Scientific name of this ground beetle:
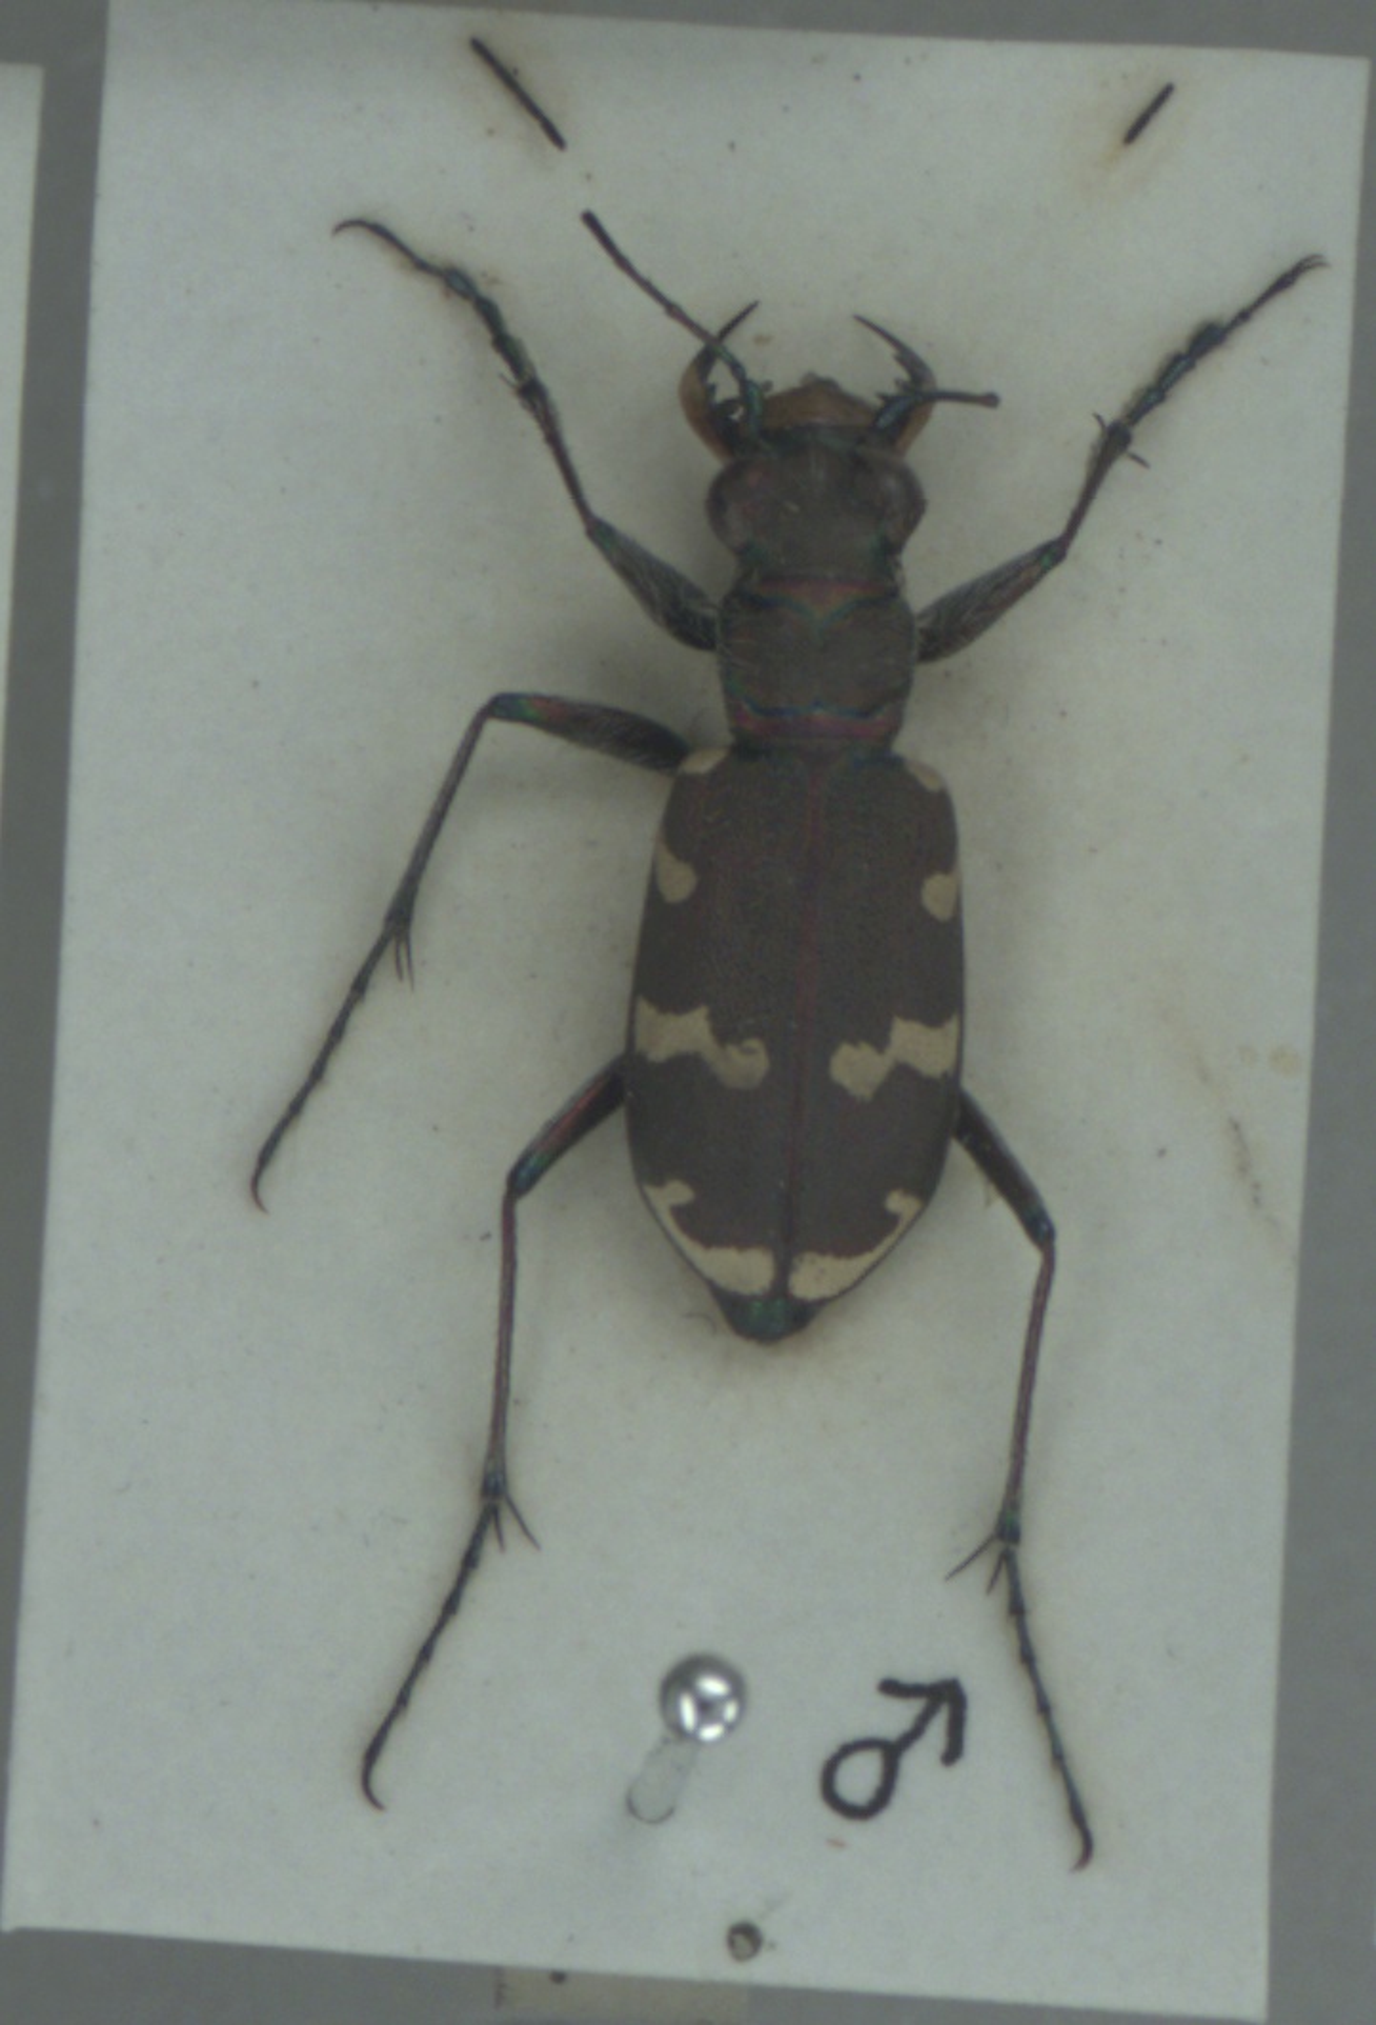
Cicindela hybrida
